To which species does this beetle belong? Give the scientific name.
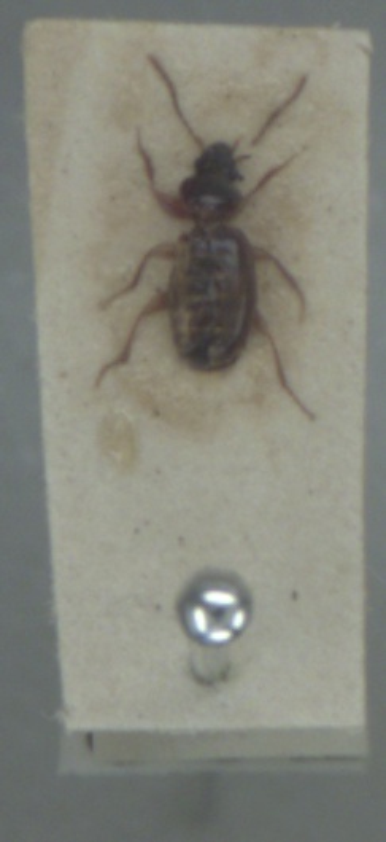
Trechus obtusus
